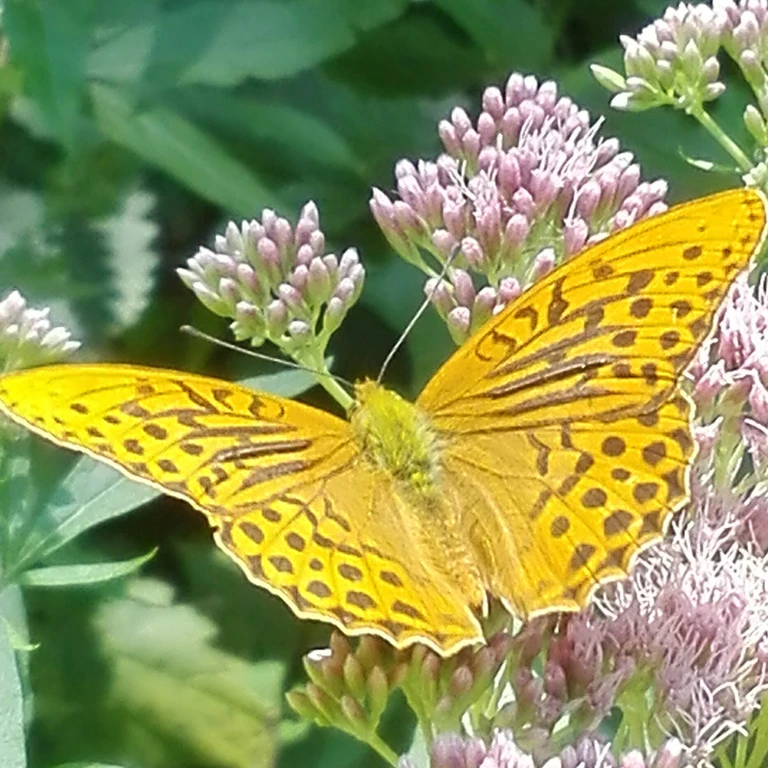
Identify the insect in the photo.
Argynnis paphia
